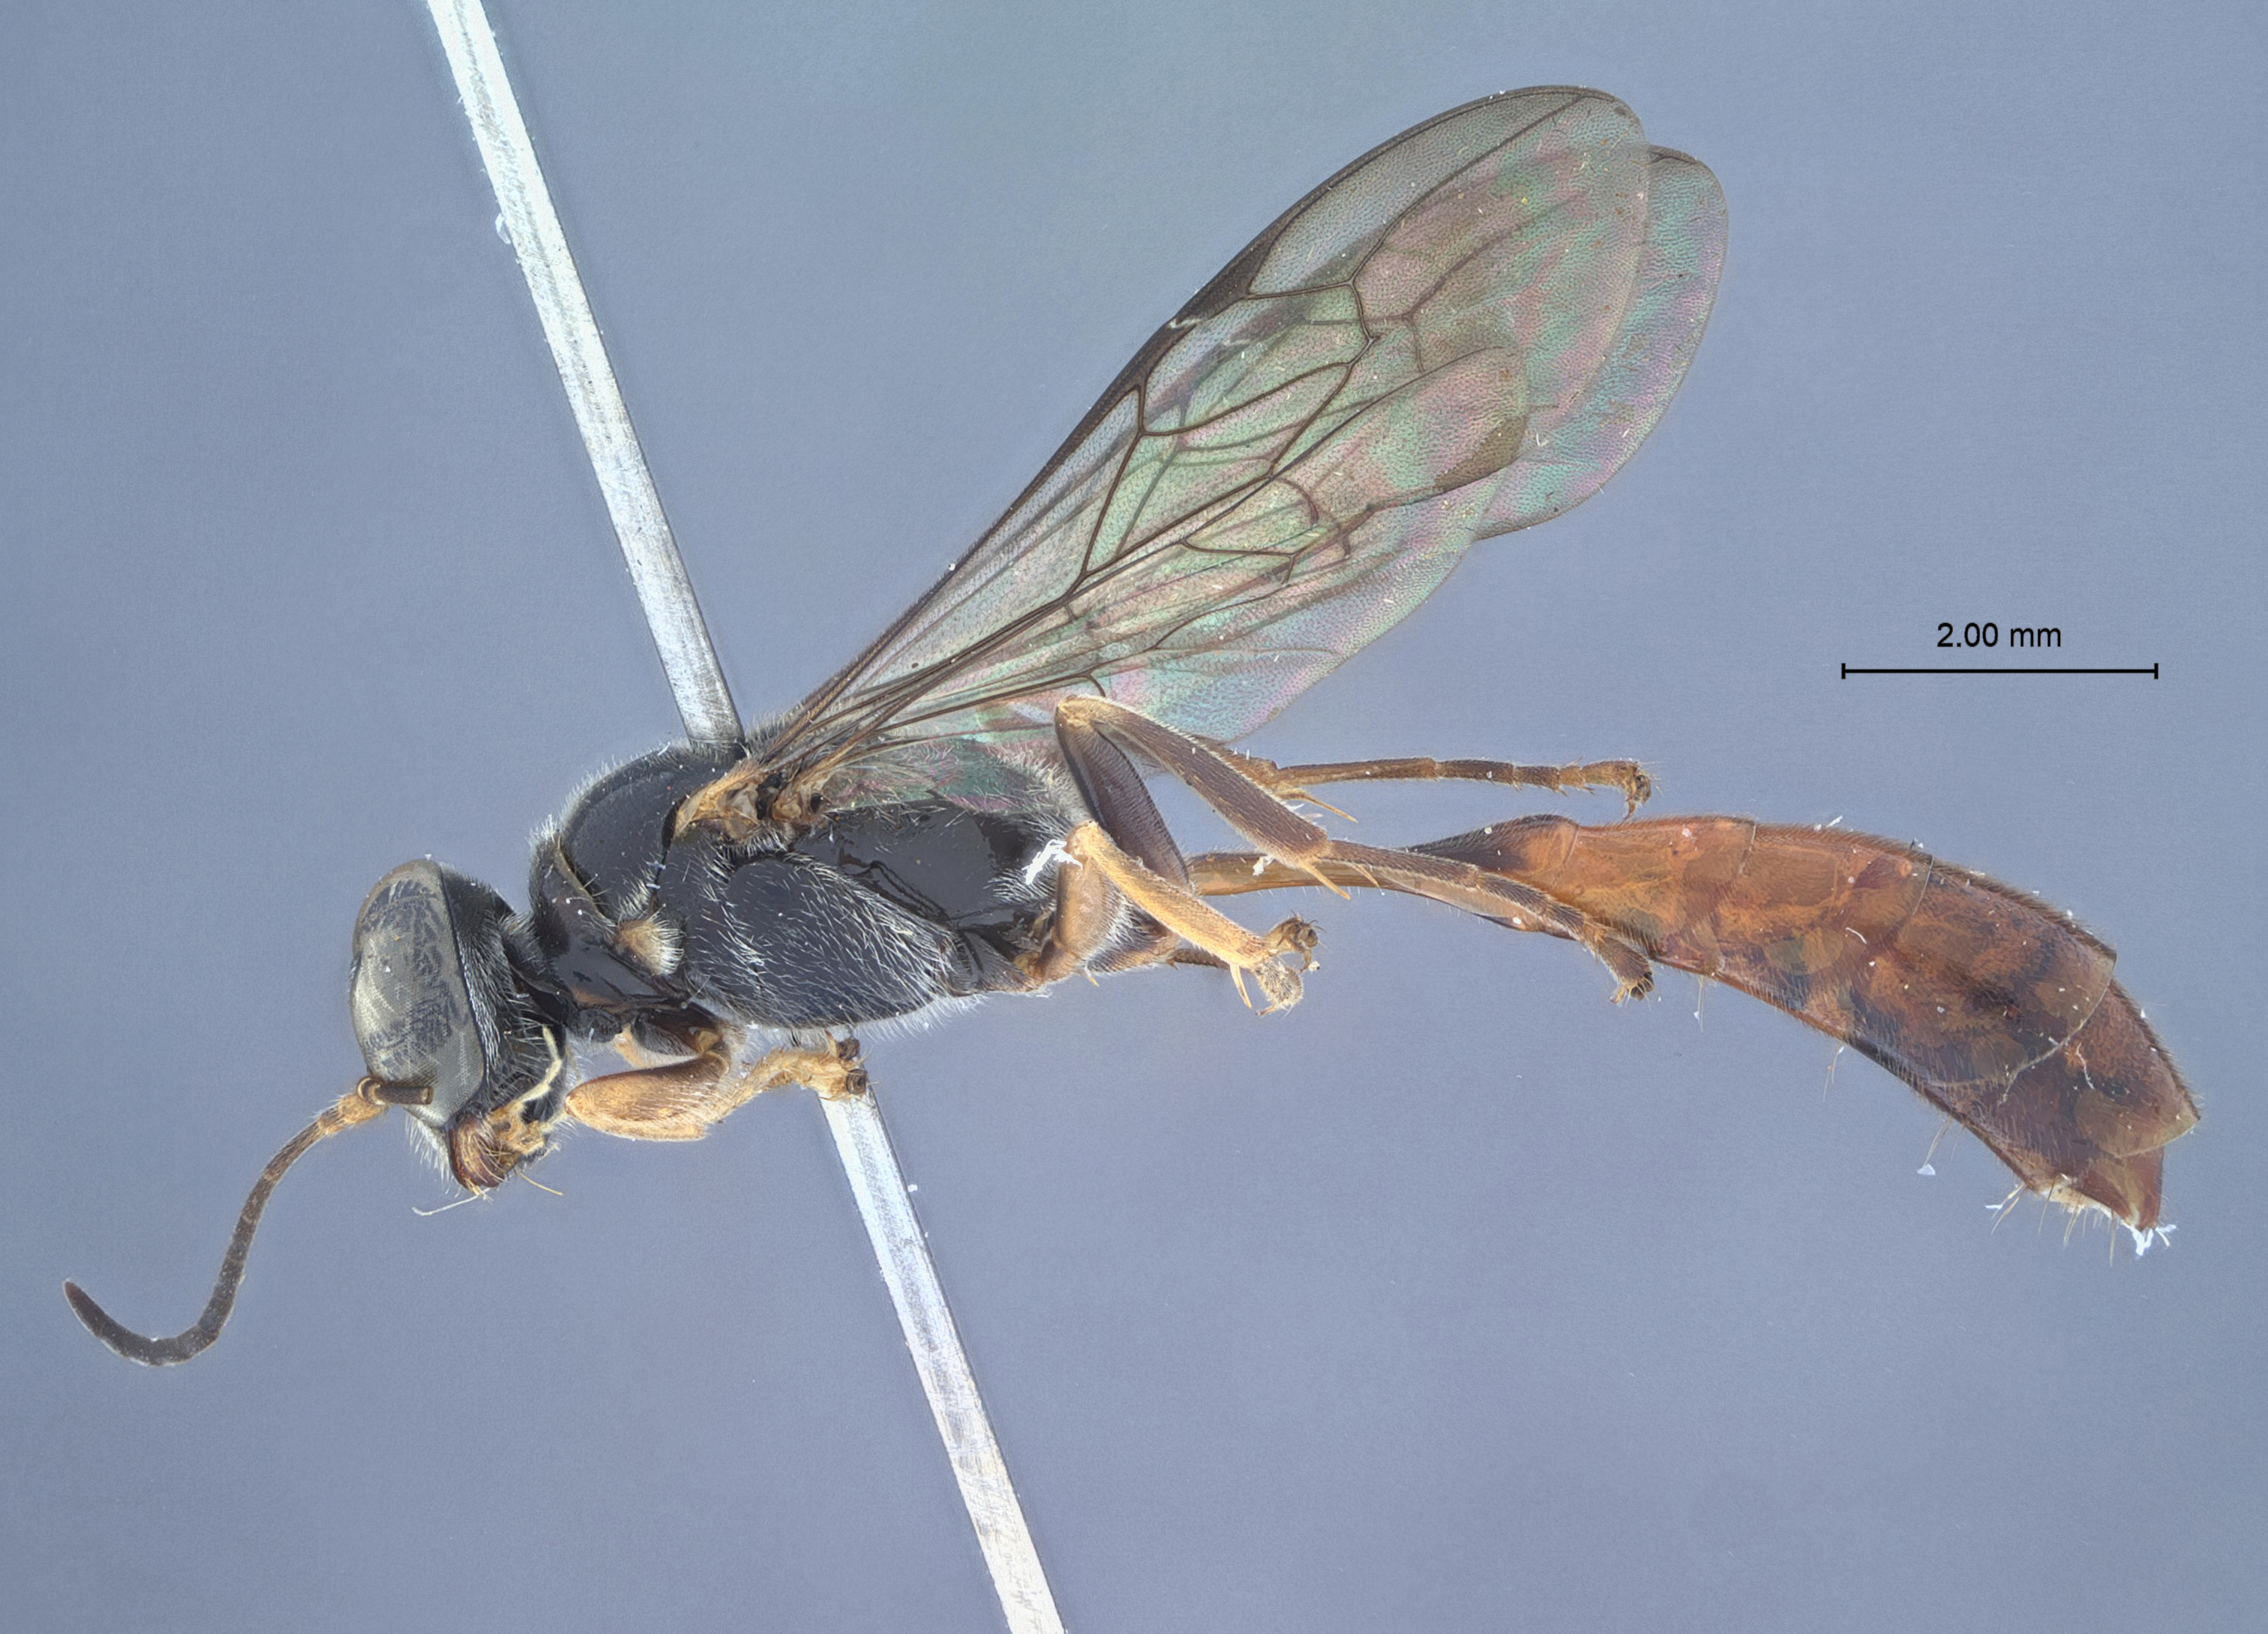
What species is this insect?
Trypoxylon kandyianum
